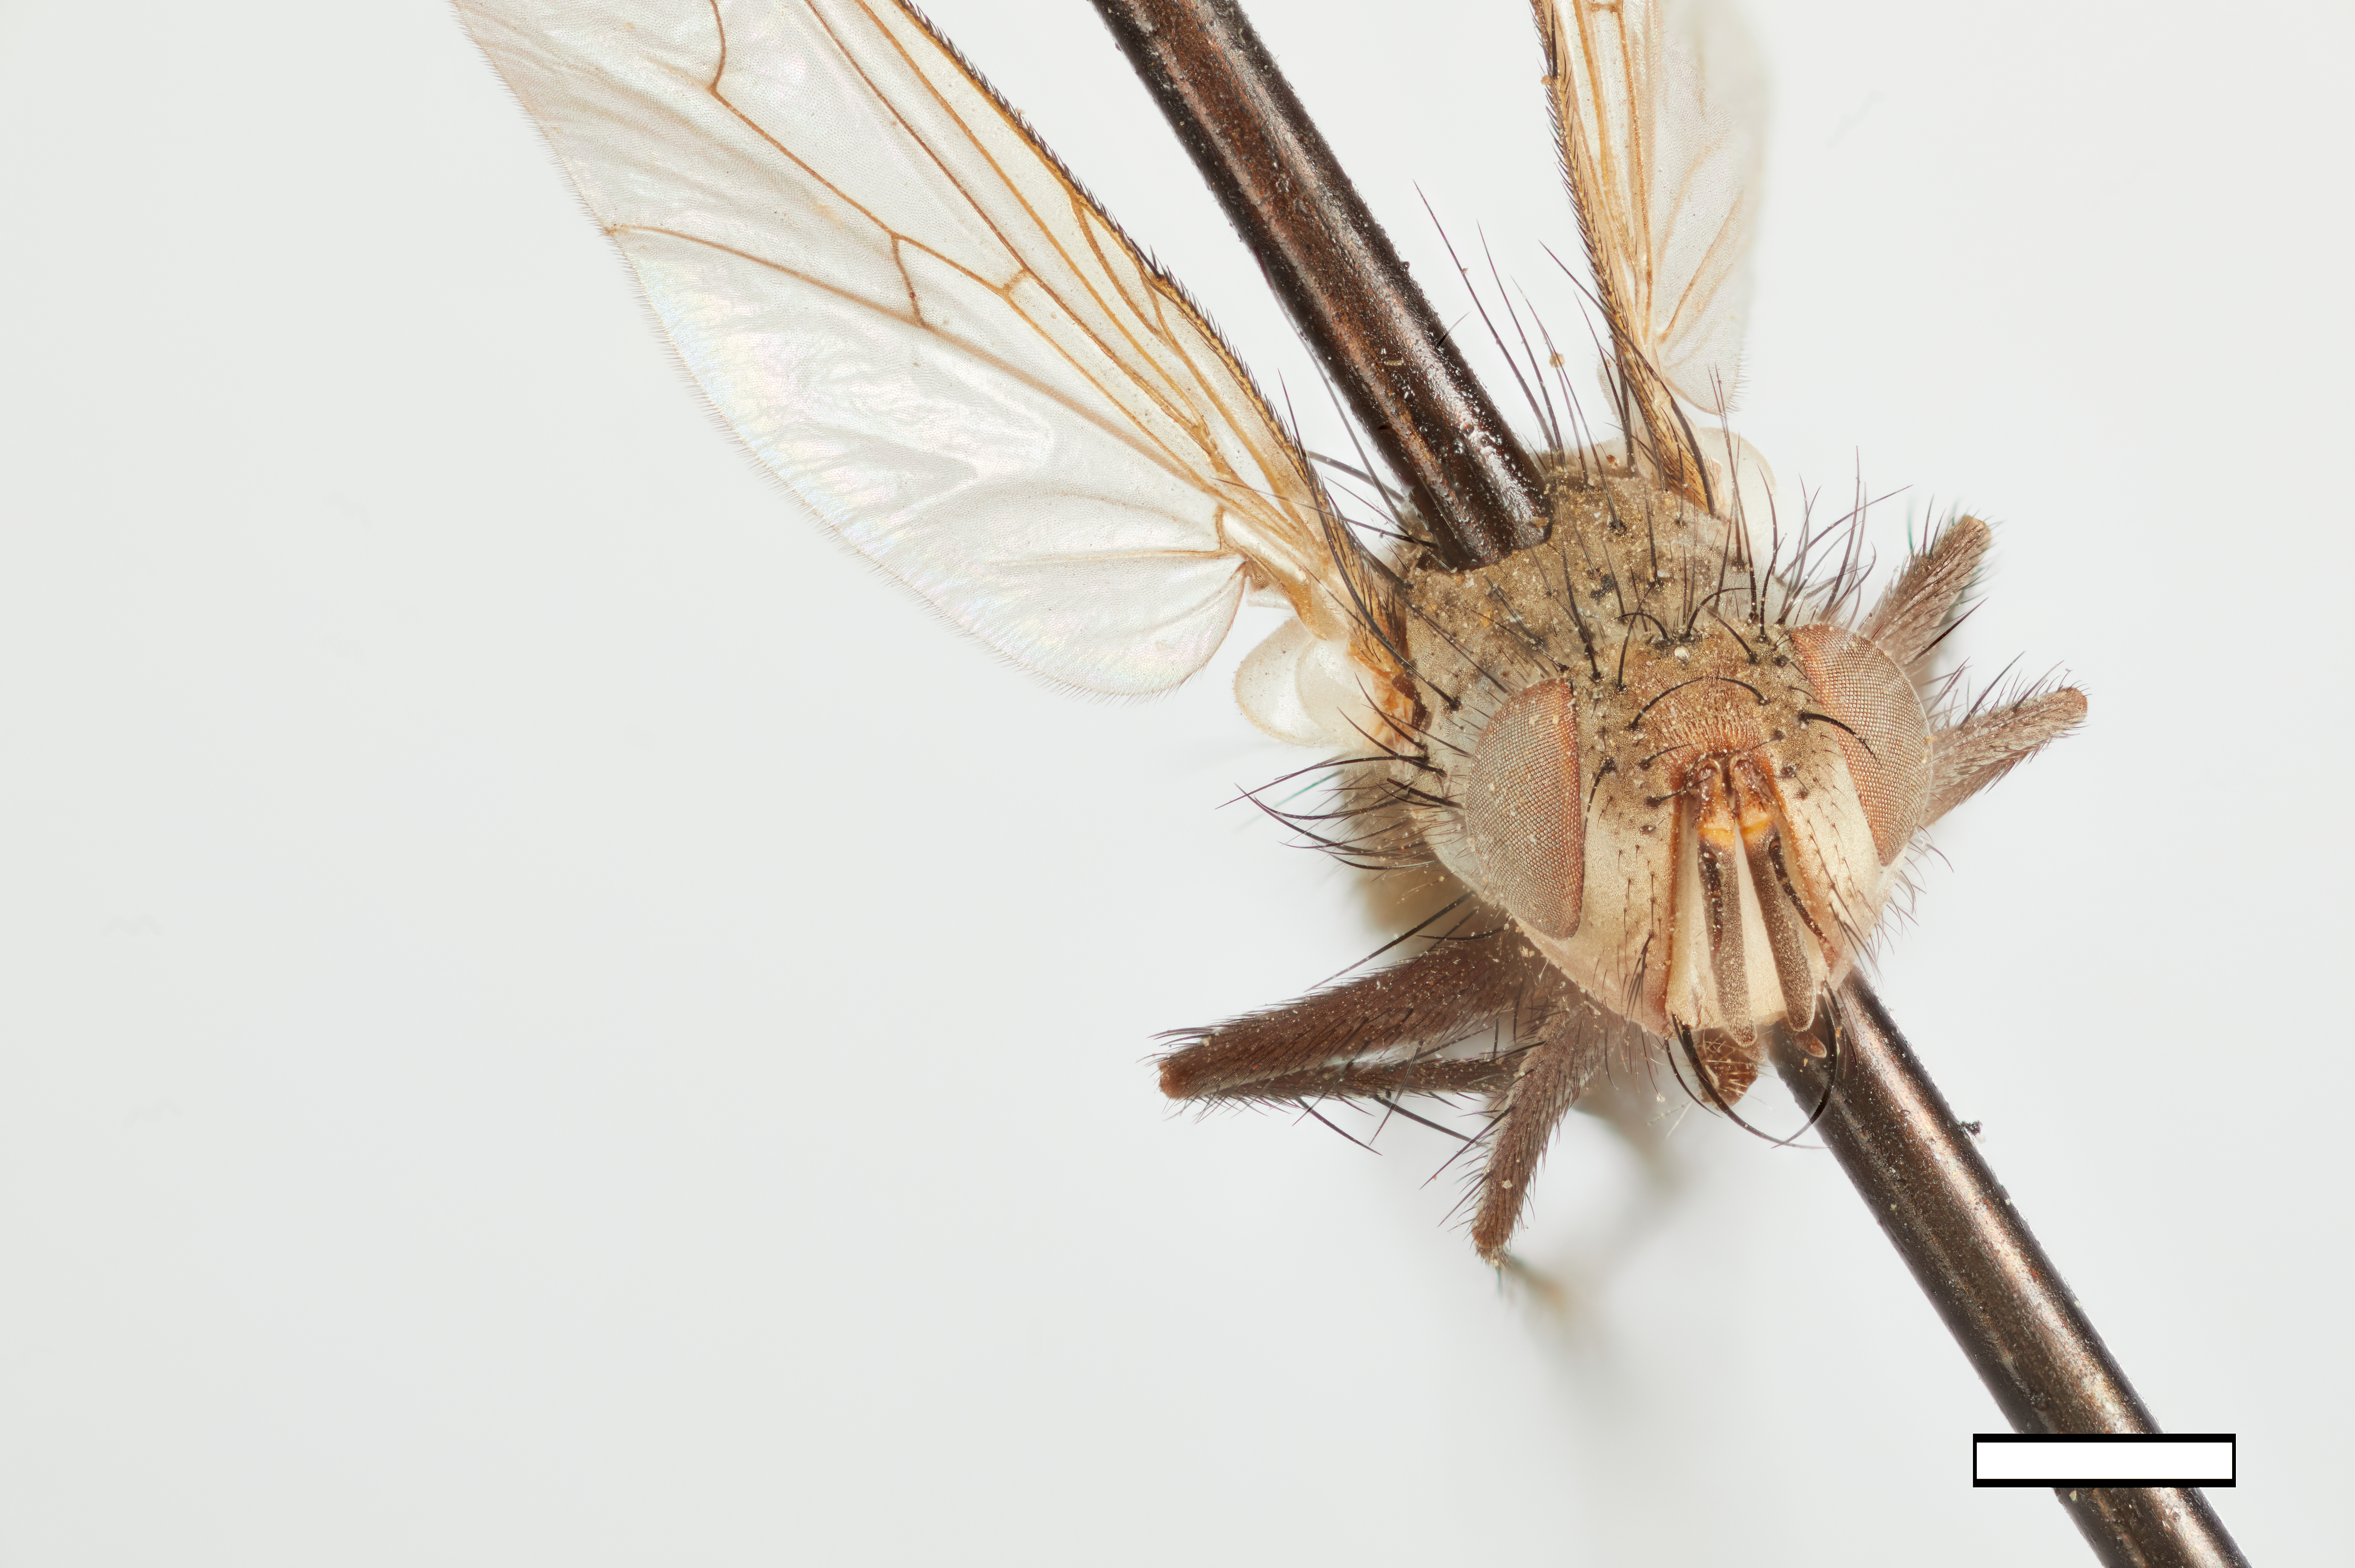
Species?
Uclesia retracta
